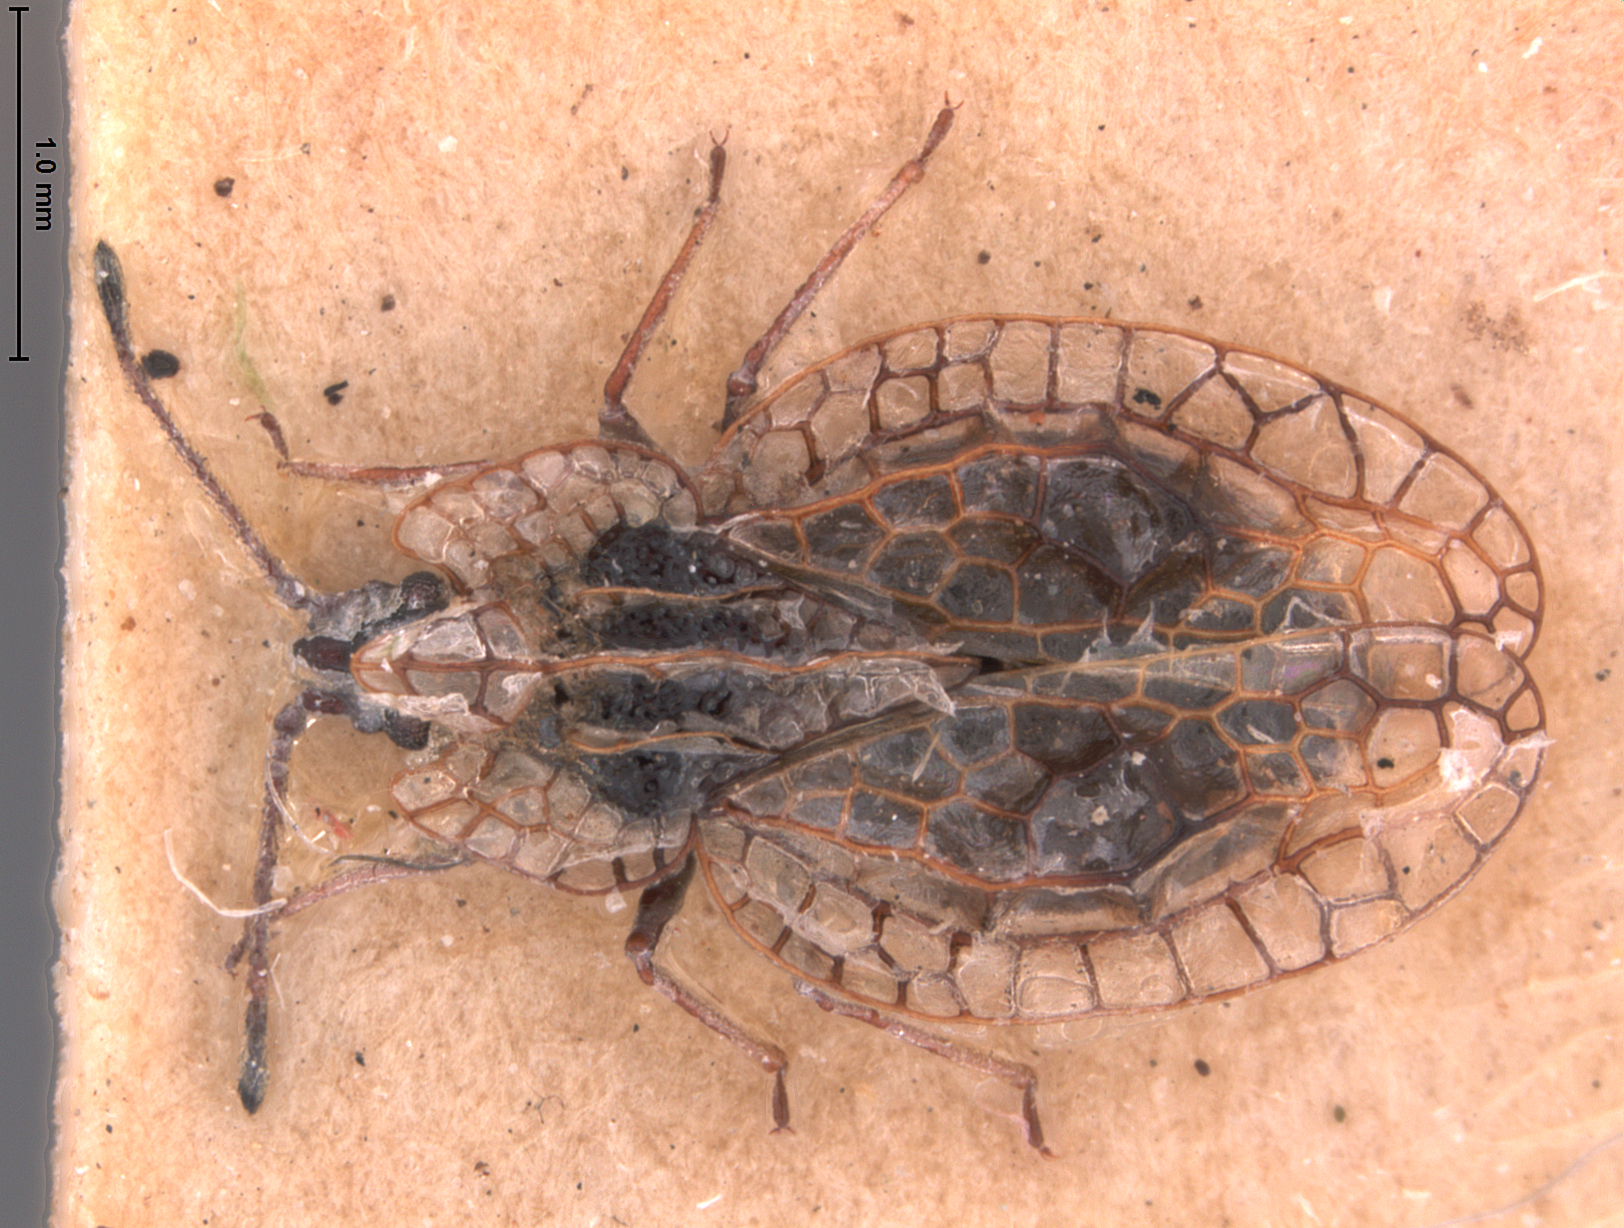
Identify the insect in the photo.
Derephysia gardneri
